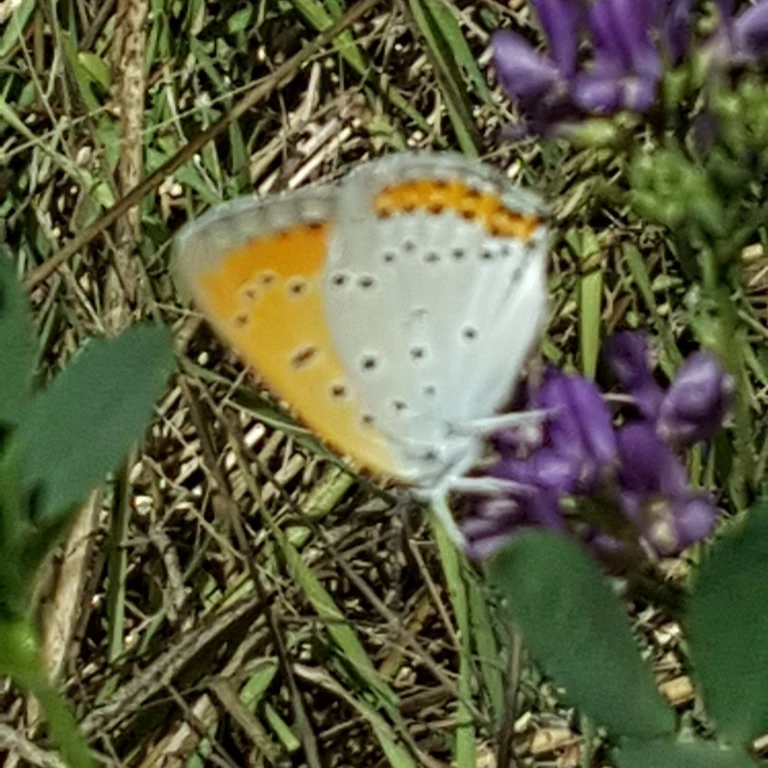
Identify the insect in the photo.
Lycaena dispar
